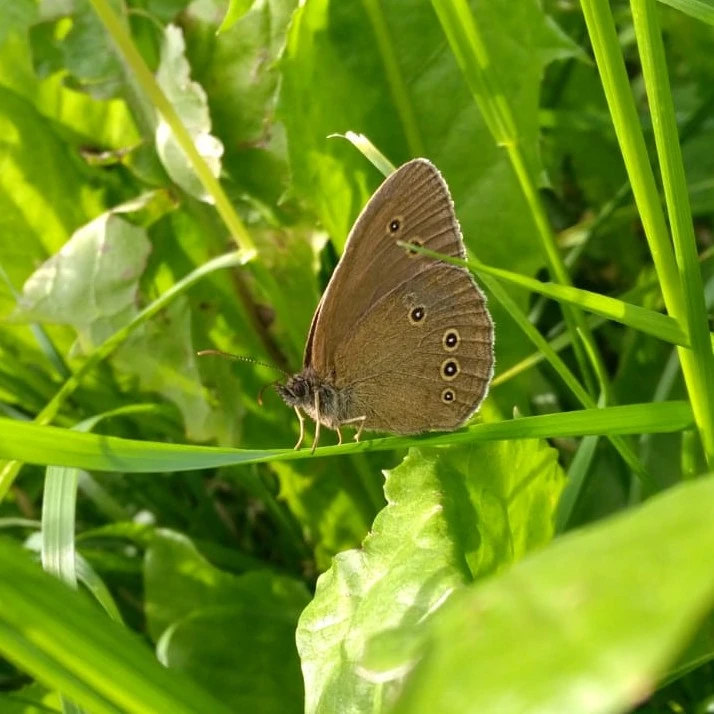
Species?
Aphantopus hyperantus
